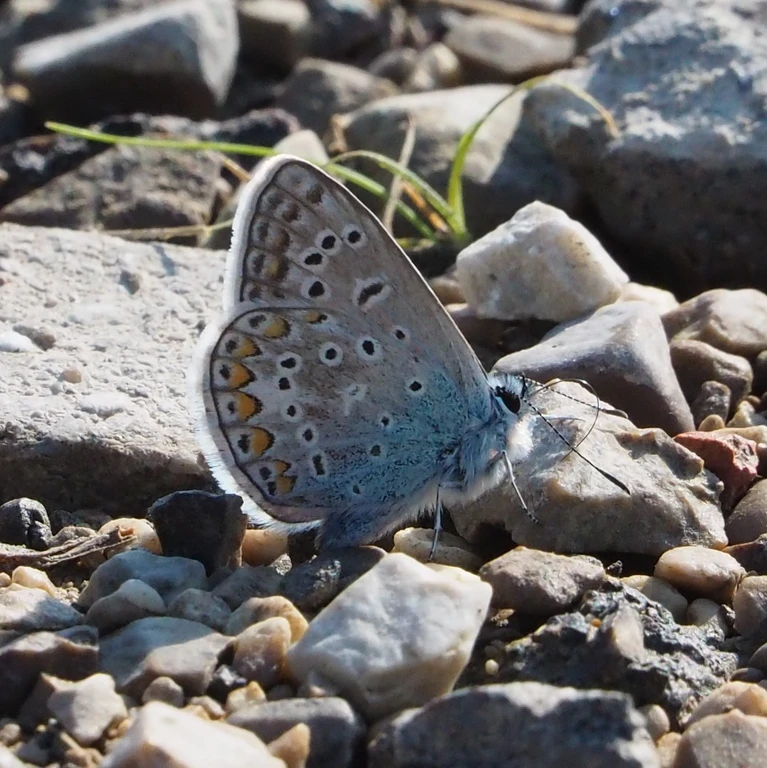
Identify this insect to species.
Polyommatus icarus
